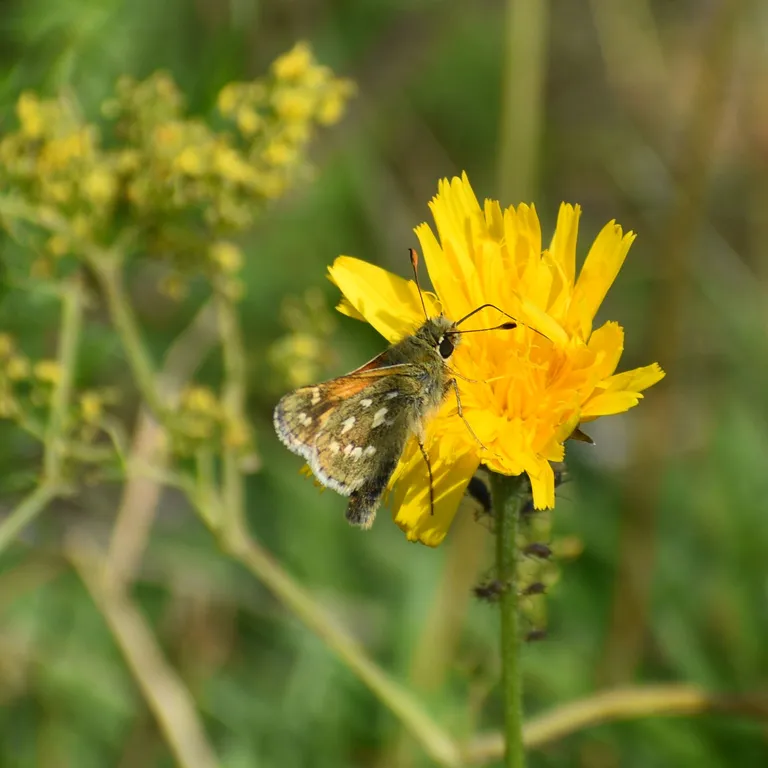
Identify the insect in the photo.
Hesperia comma
